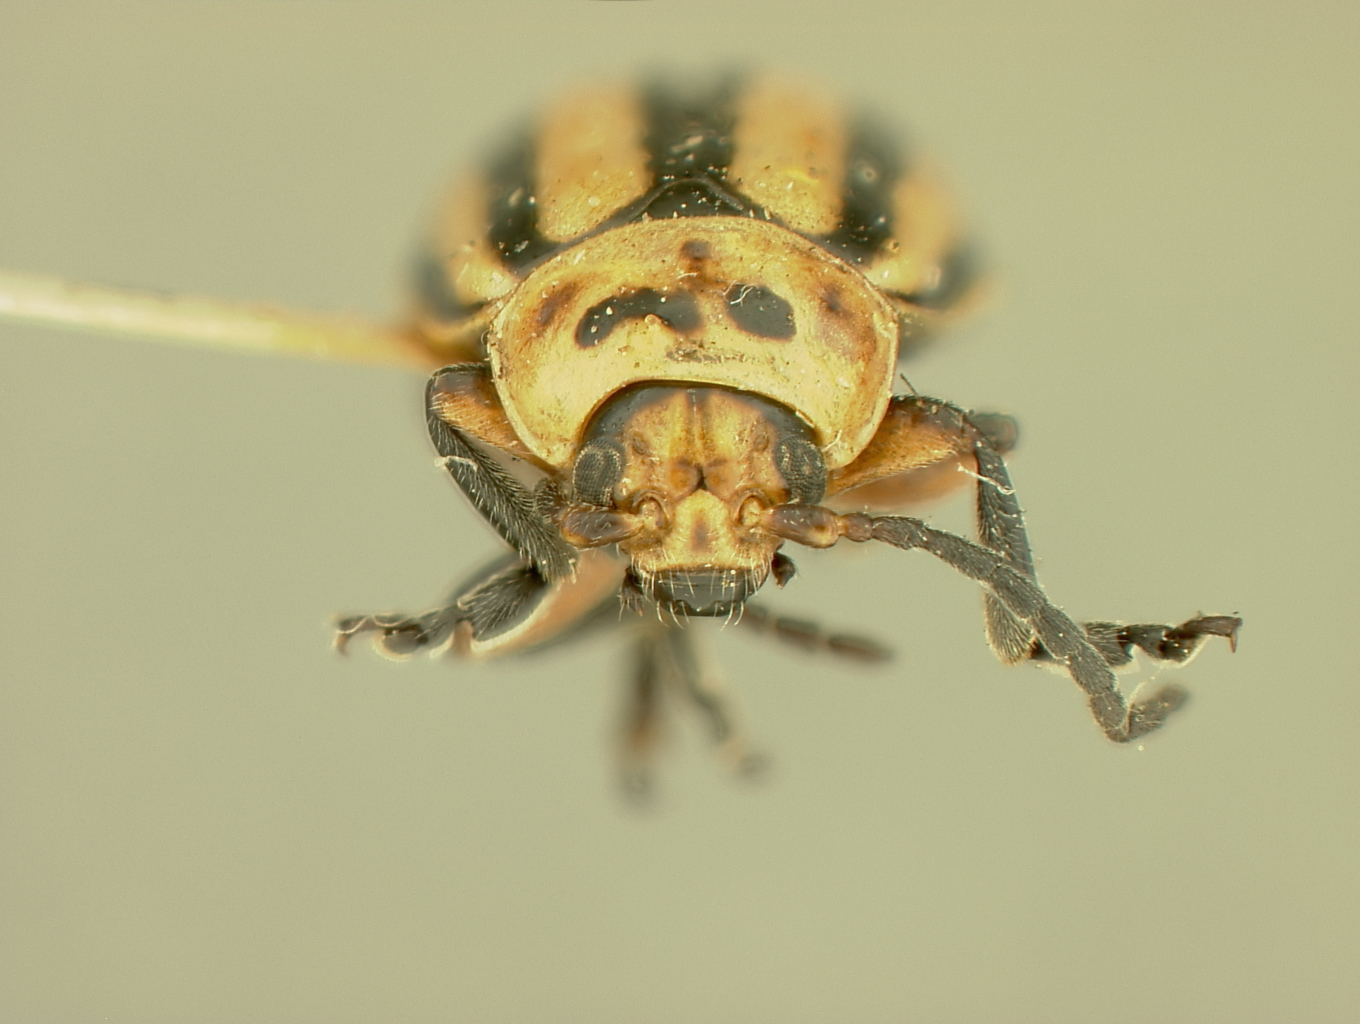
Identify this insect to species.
Disonycha asteris
